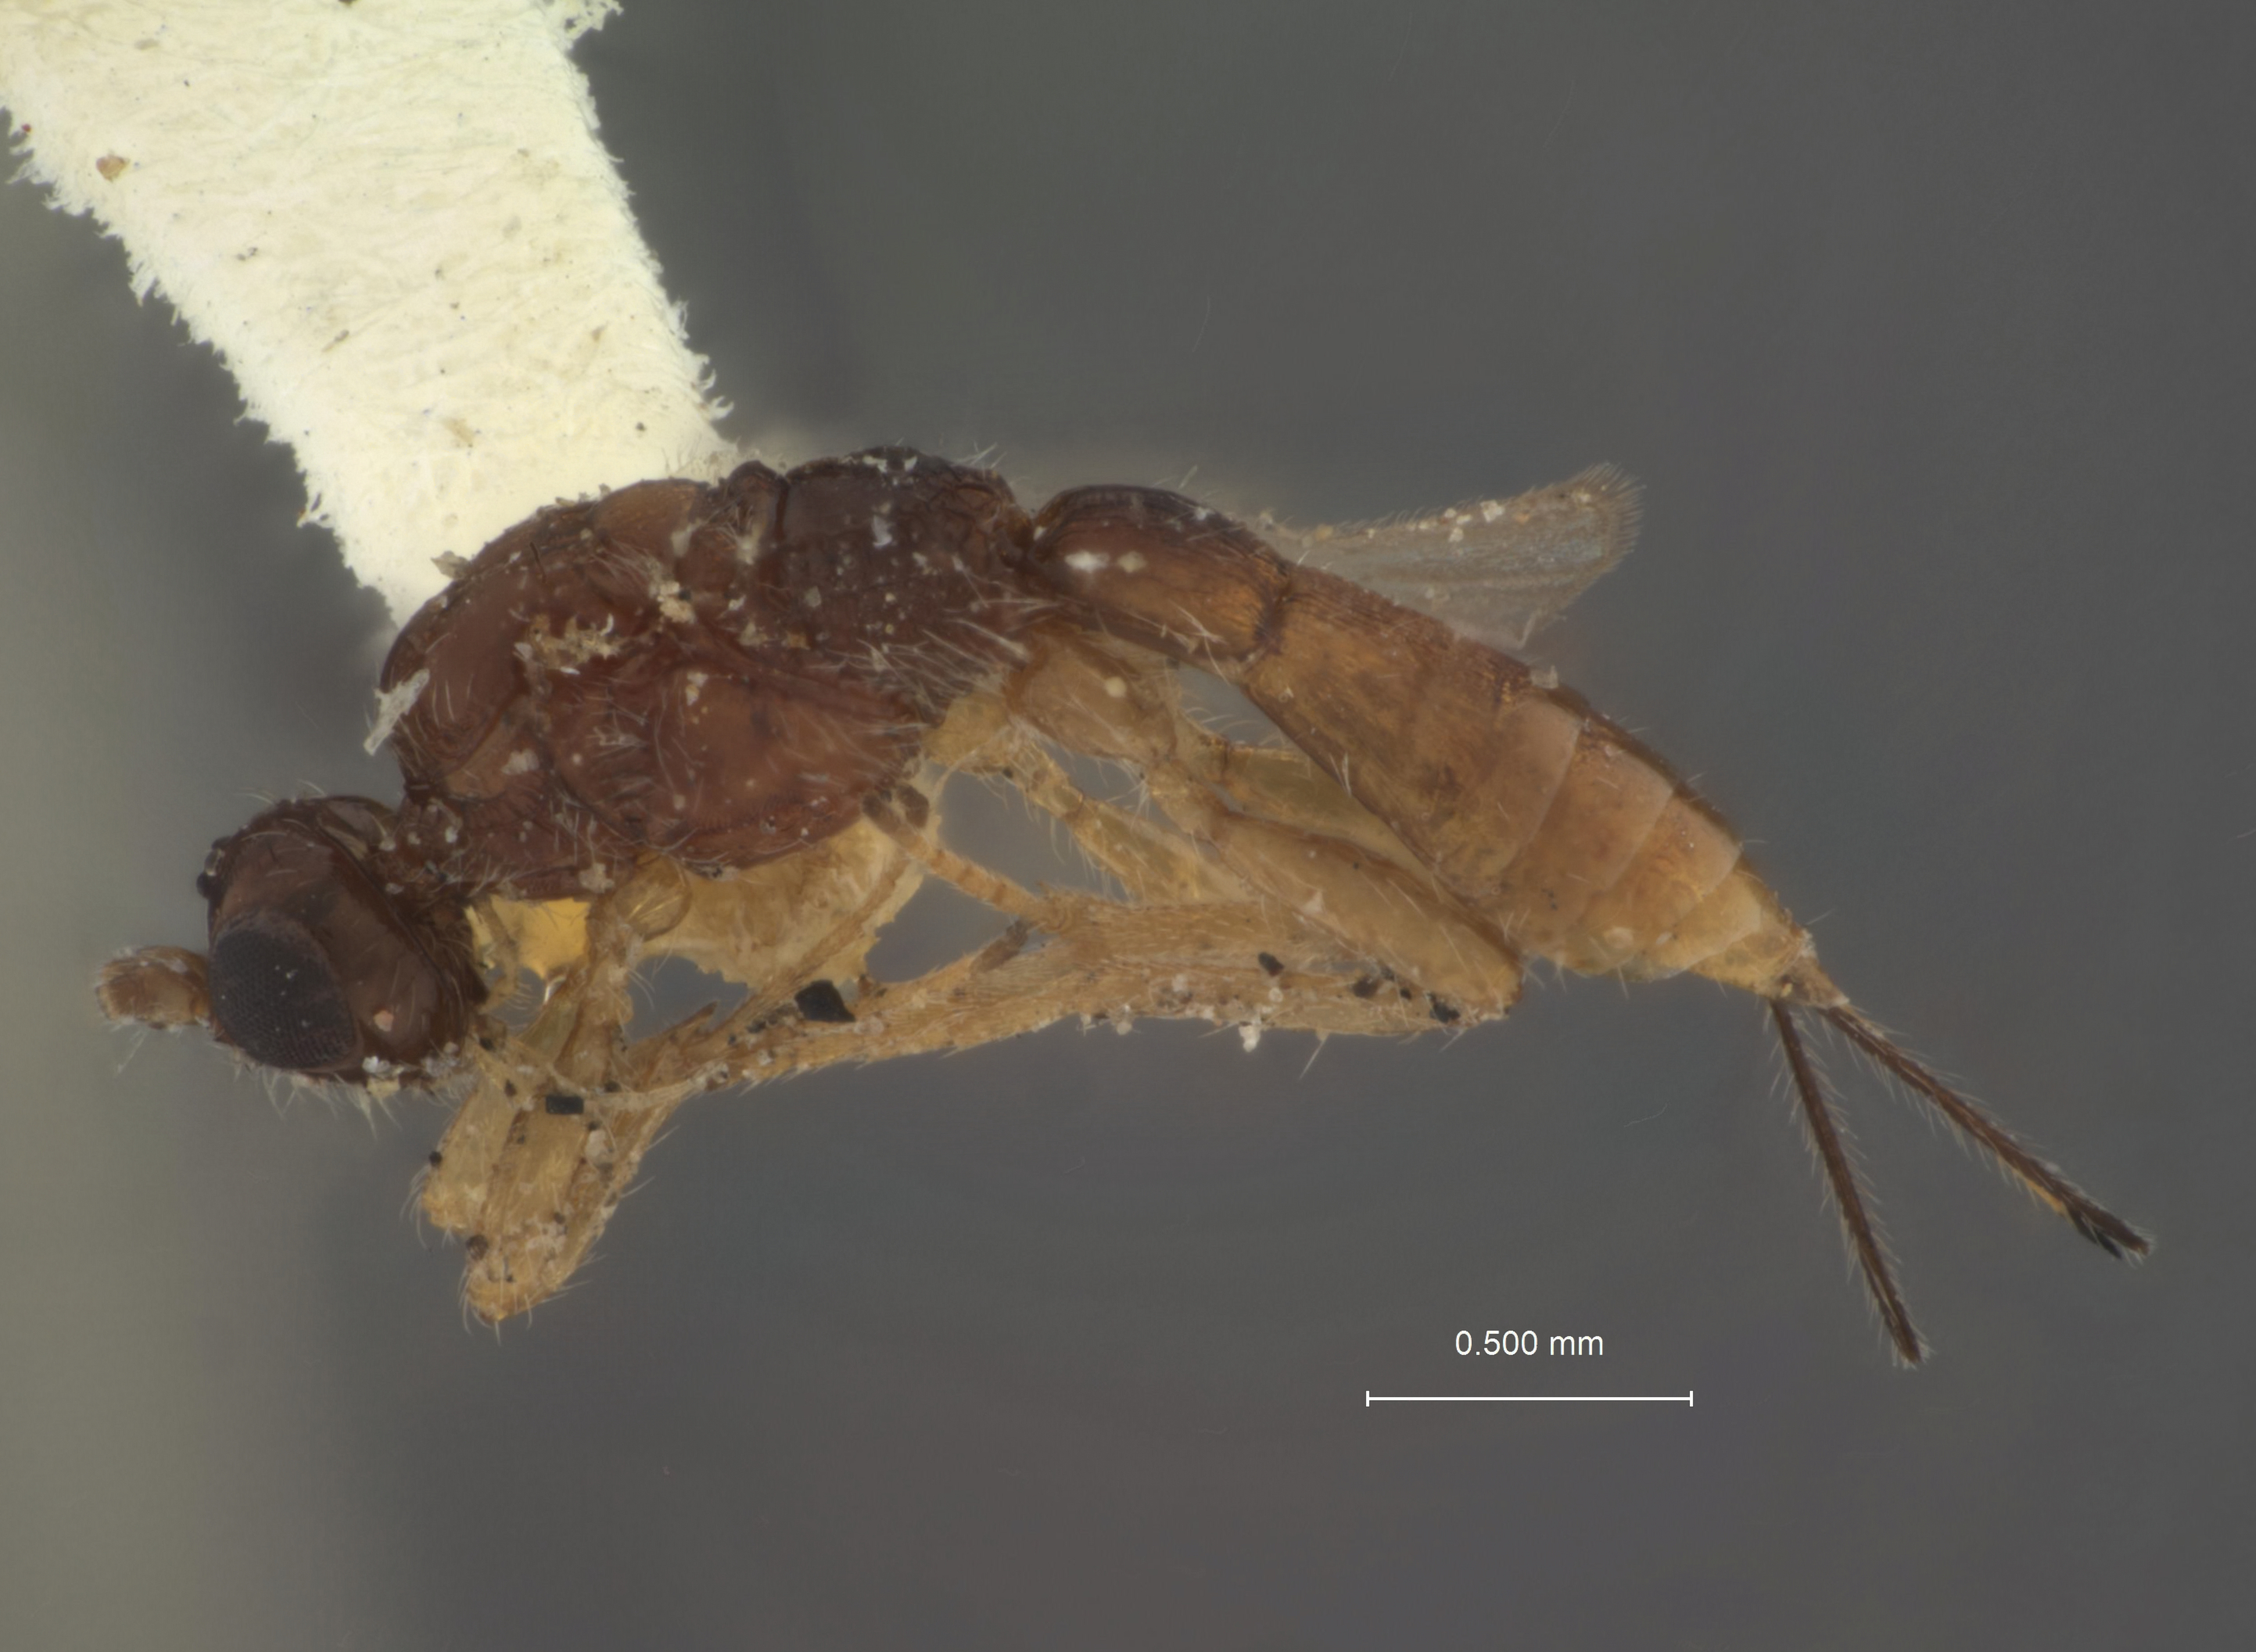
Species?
Heterospilus mordellistenae
